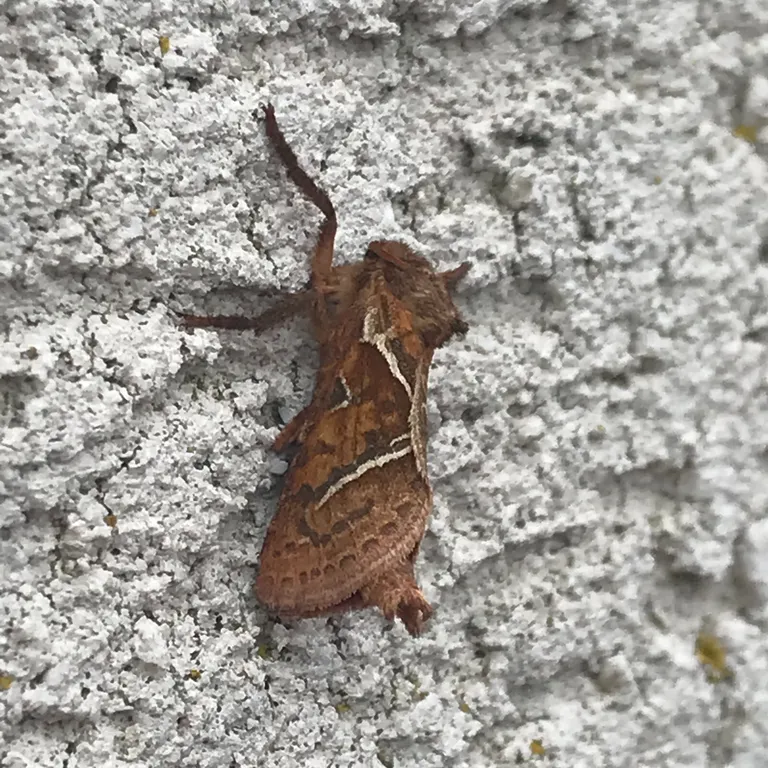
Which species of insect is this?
Triodia sylvina
